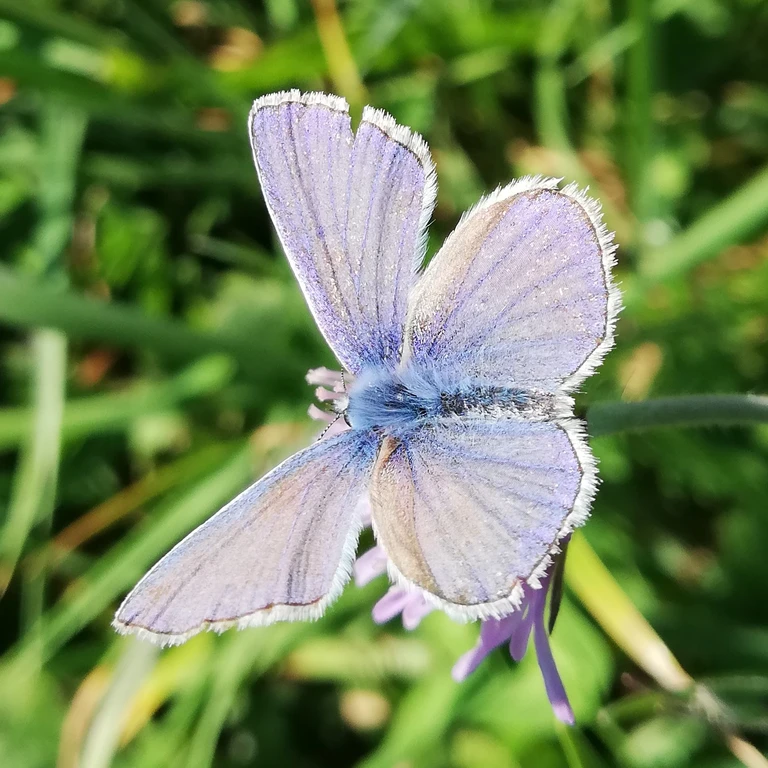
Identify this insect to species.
Polyommatus icarus
